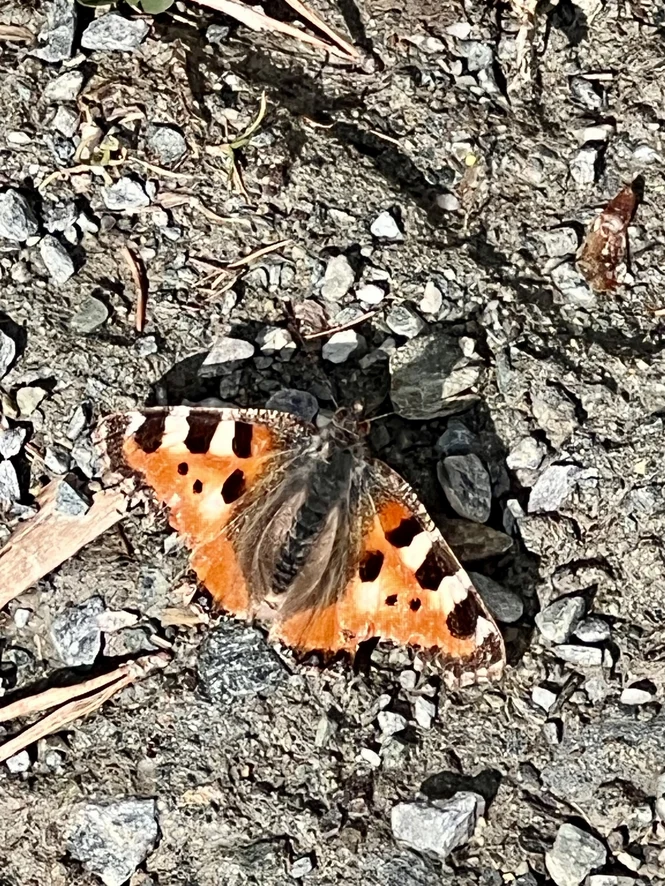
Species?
Aglais urticae
